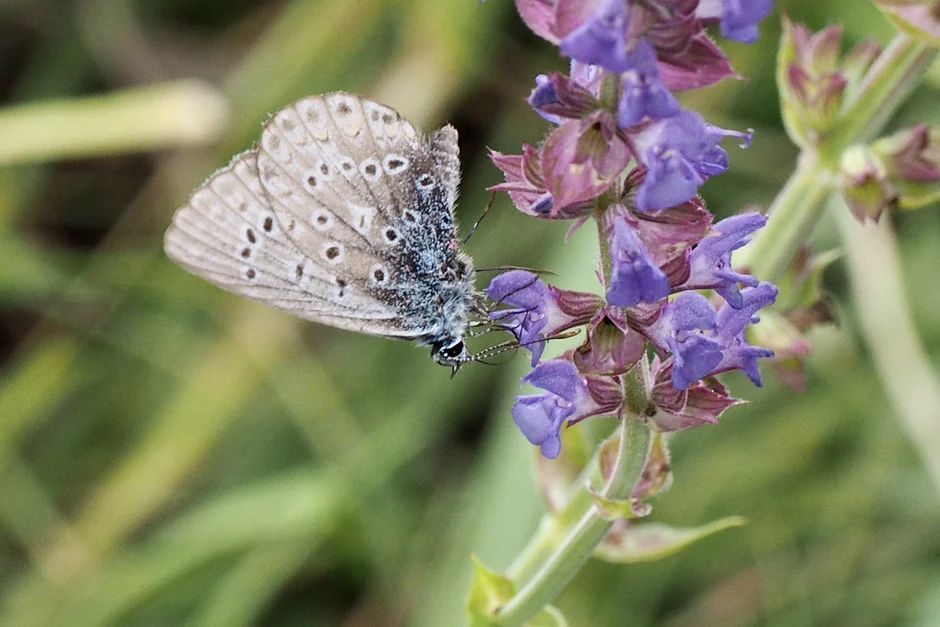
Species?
Polyommatus icarus
